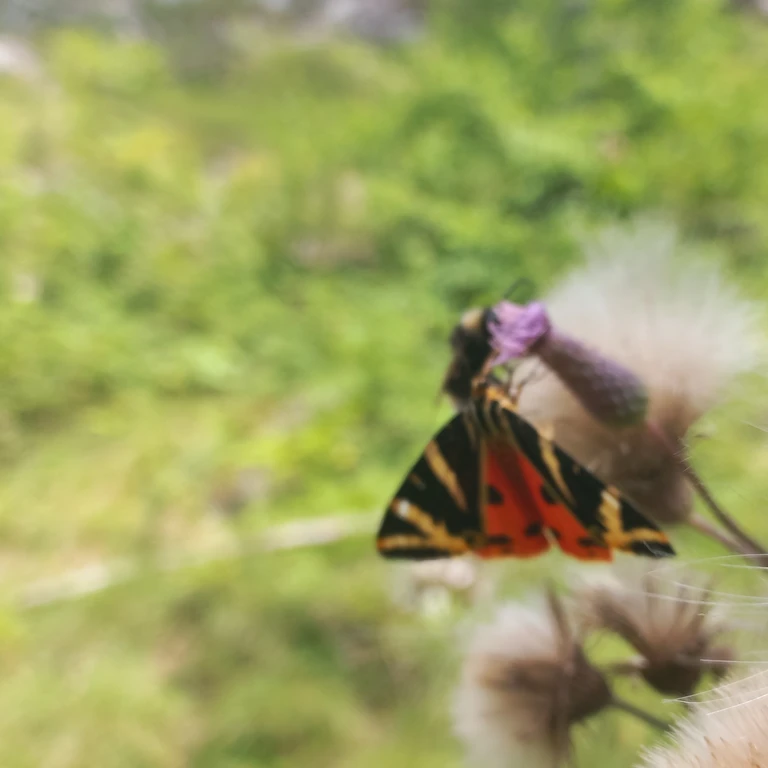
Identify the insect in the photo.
Euplagia quadripunctaria
